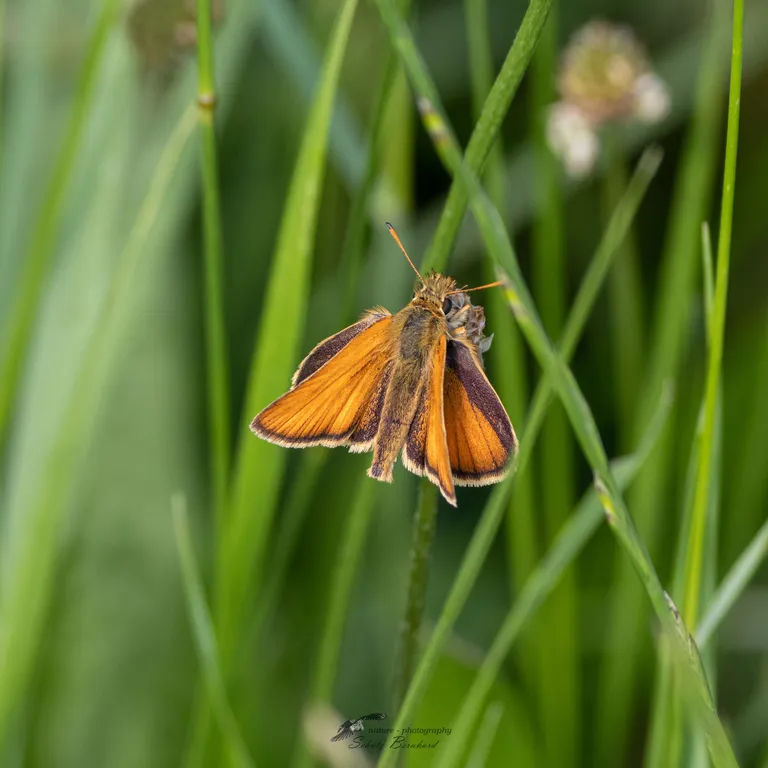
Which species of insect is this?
Thymelicus lineola
